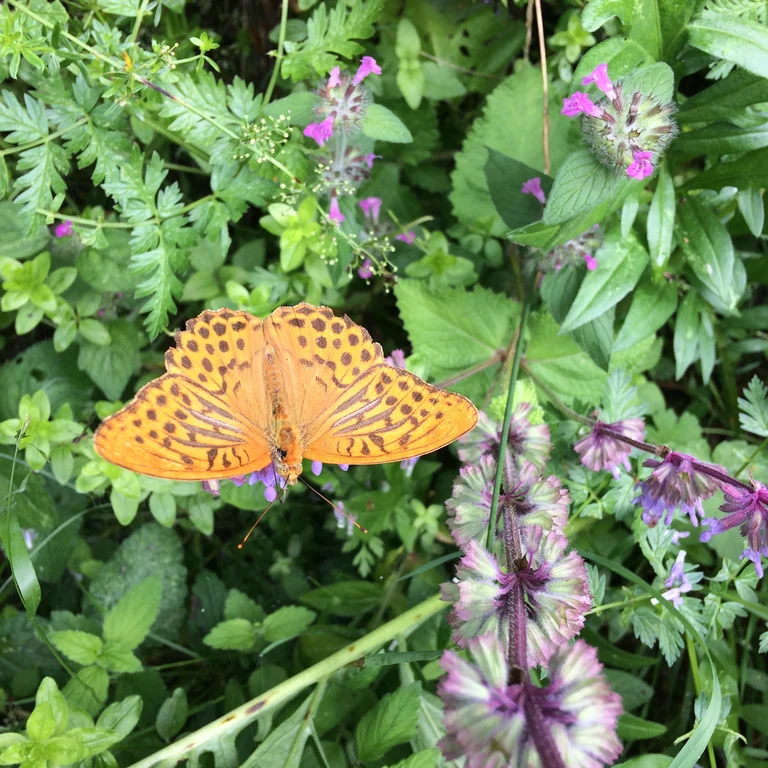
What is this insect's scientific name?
Argynnis paphia
